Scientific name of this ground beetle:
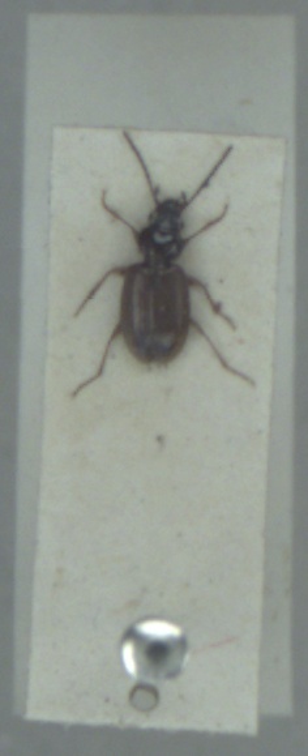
Bembidion lunulatum
